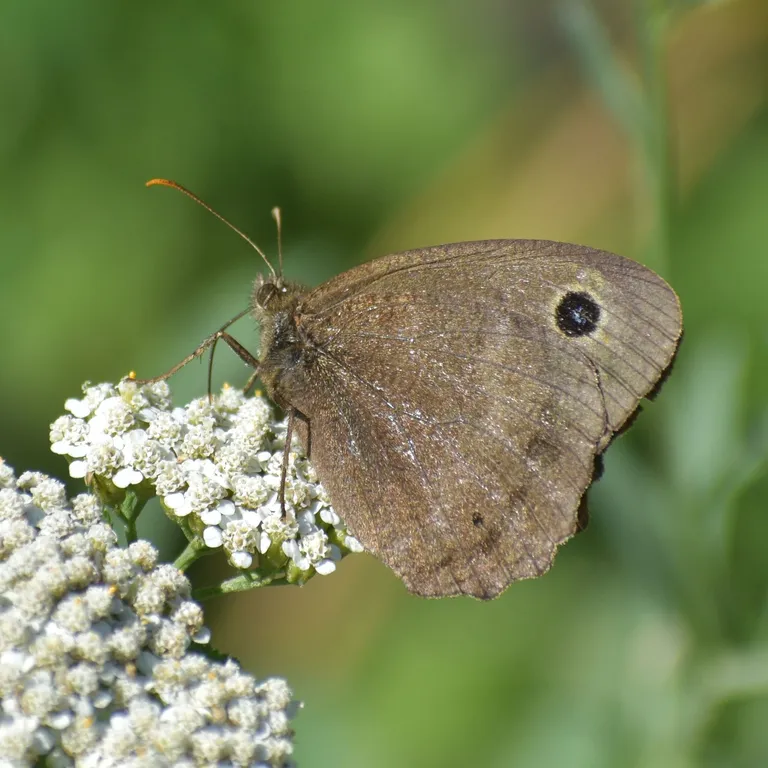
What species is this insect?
Minois dryas
